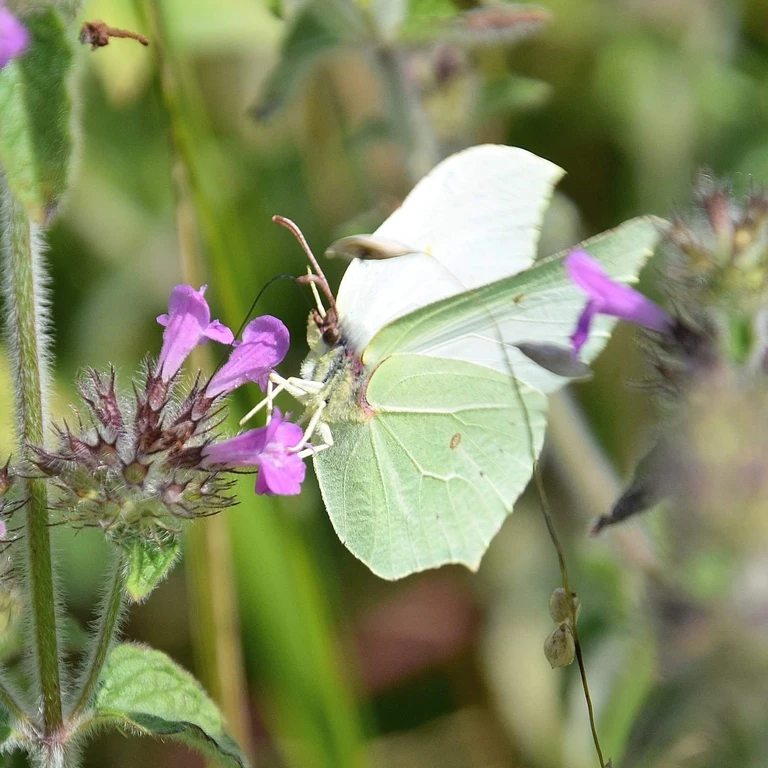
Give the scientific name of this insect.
Gonepteryx rhamni
